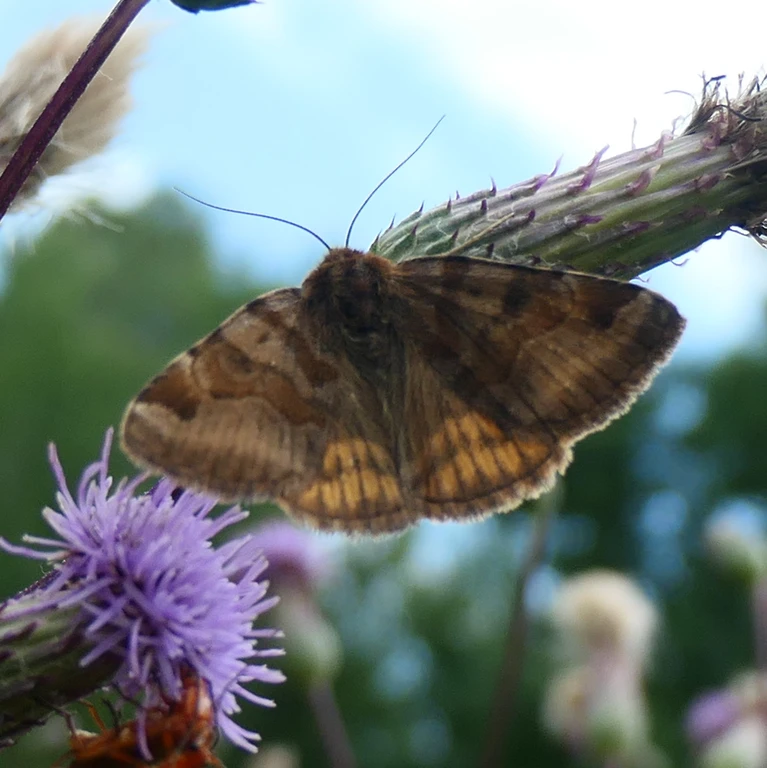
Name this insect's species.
Euclidia glyphica
